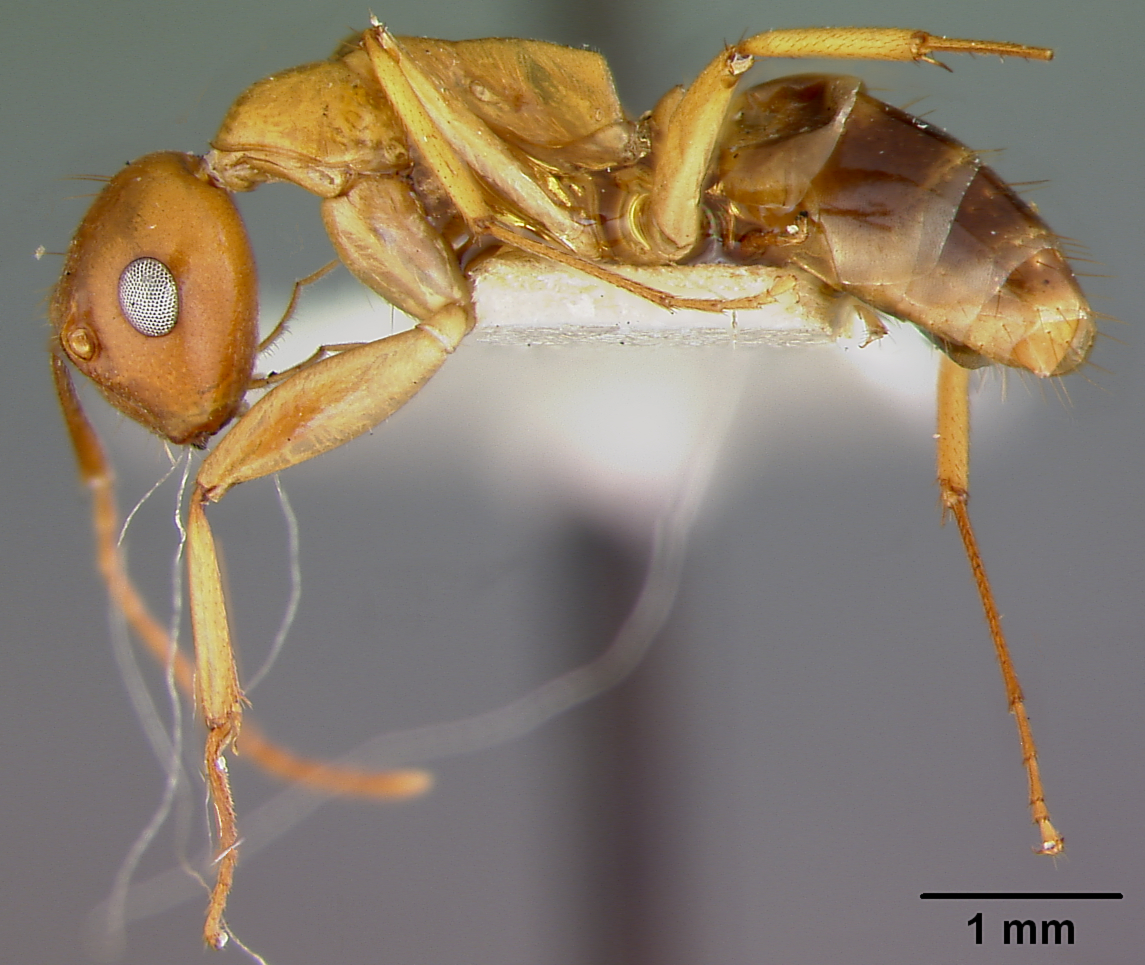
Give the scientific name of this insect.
Camponotus maudella
